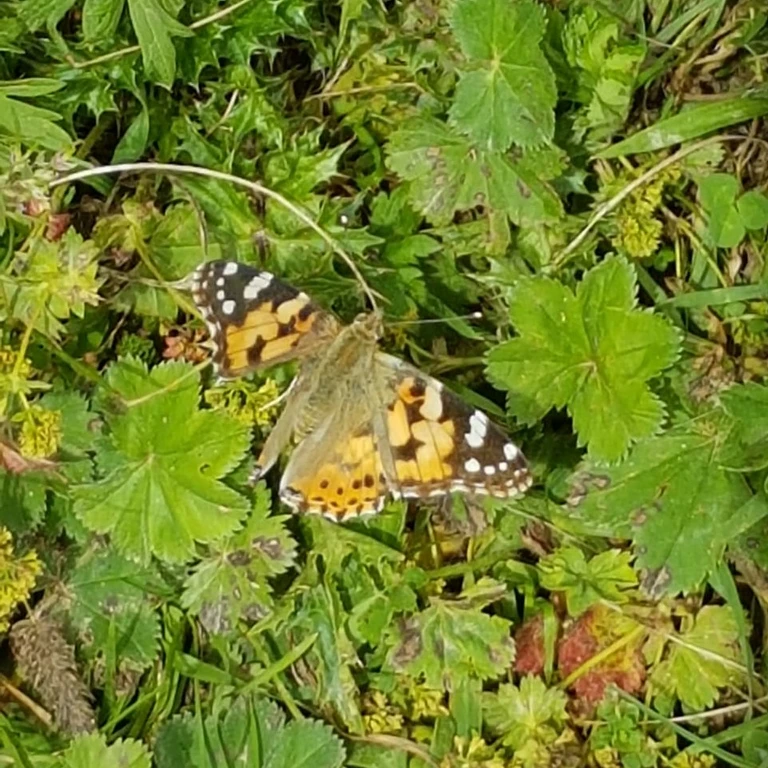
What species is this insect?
Vanessa cardui
